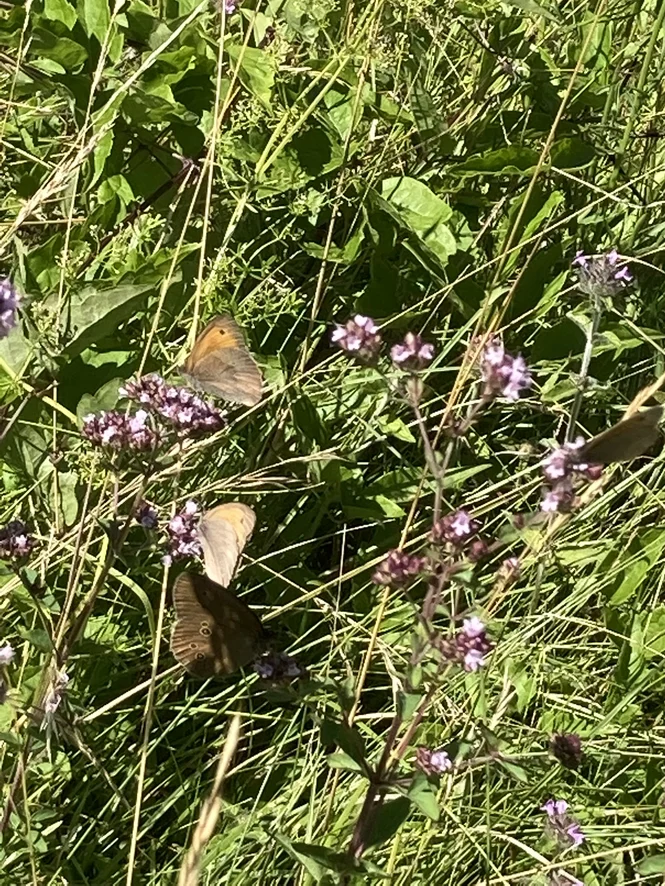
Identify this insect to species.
Maniola jurtina
